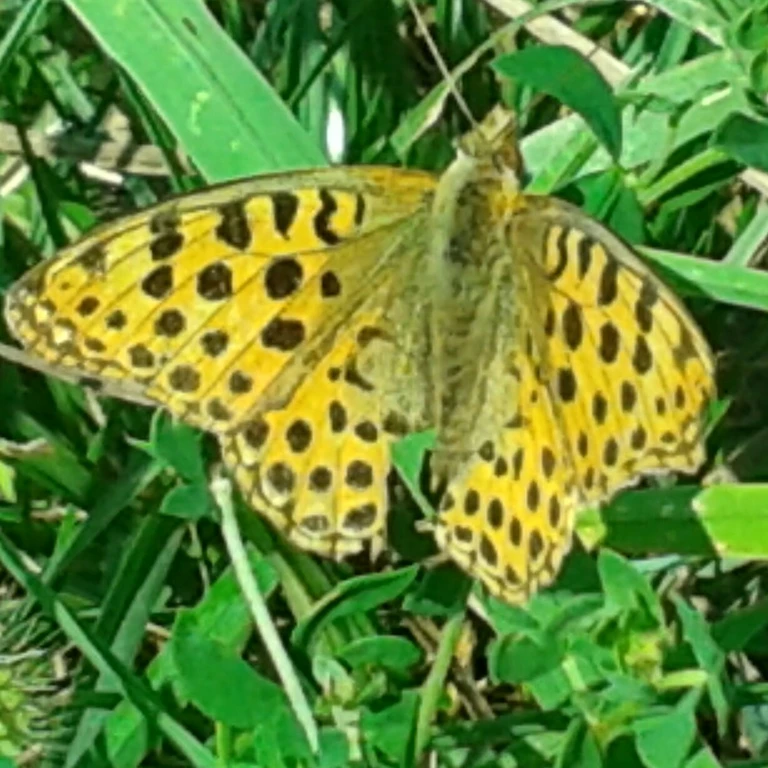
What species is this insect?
Issoria lathonia
